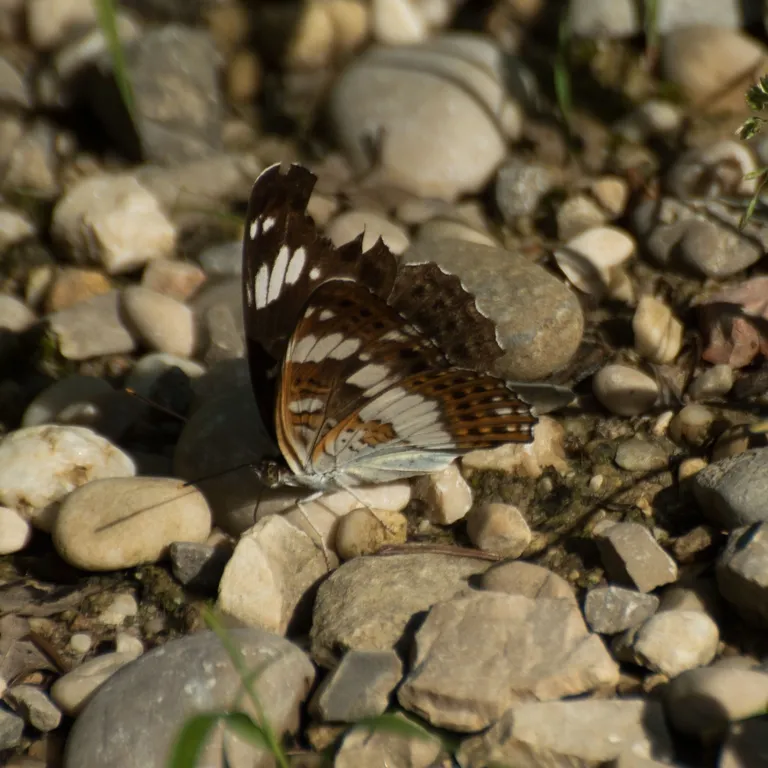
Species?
Limenitis camilla (also Ladoga camilla)
